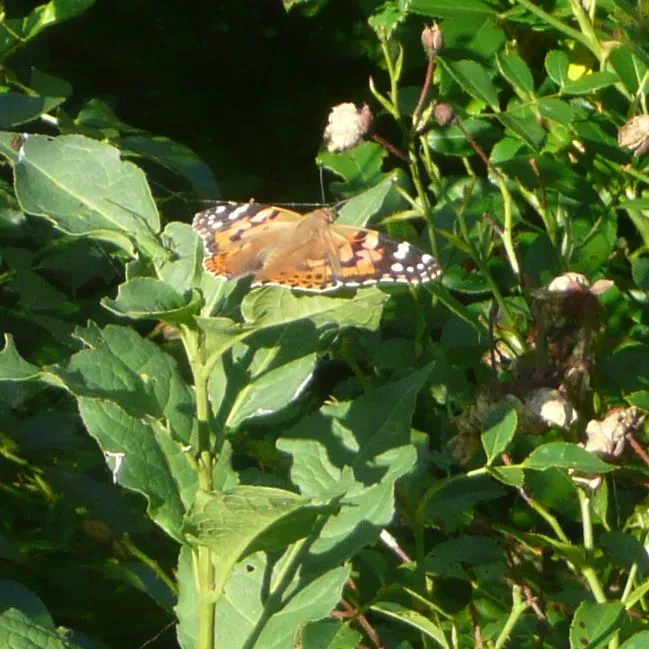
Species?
Vanessa cardui
